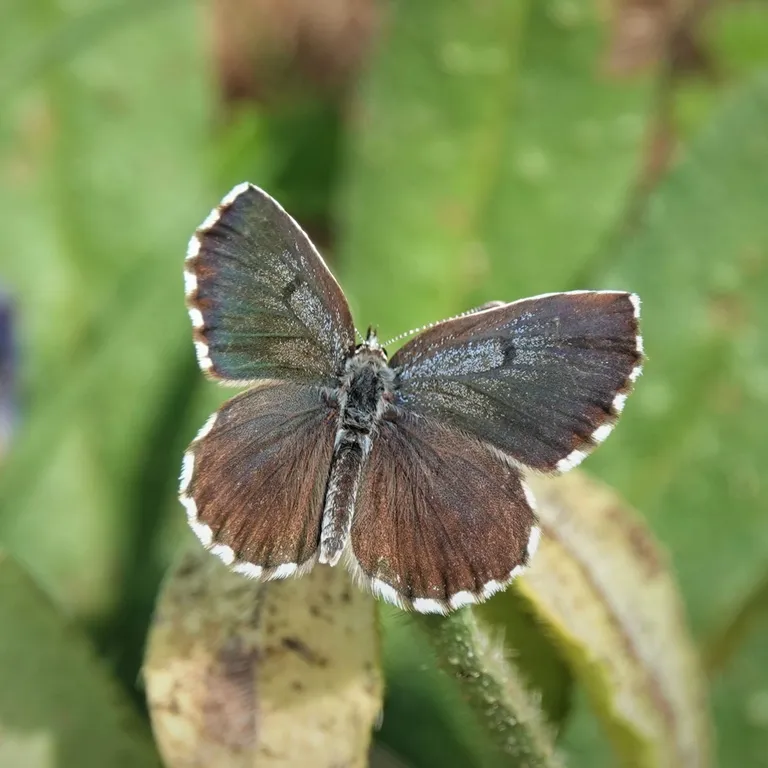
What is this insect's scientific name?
Scolitantides orion
